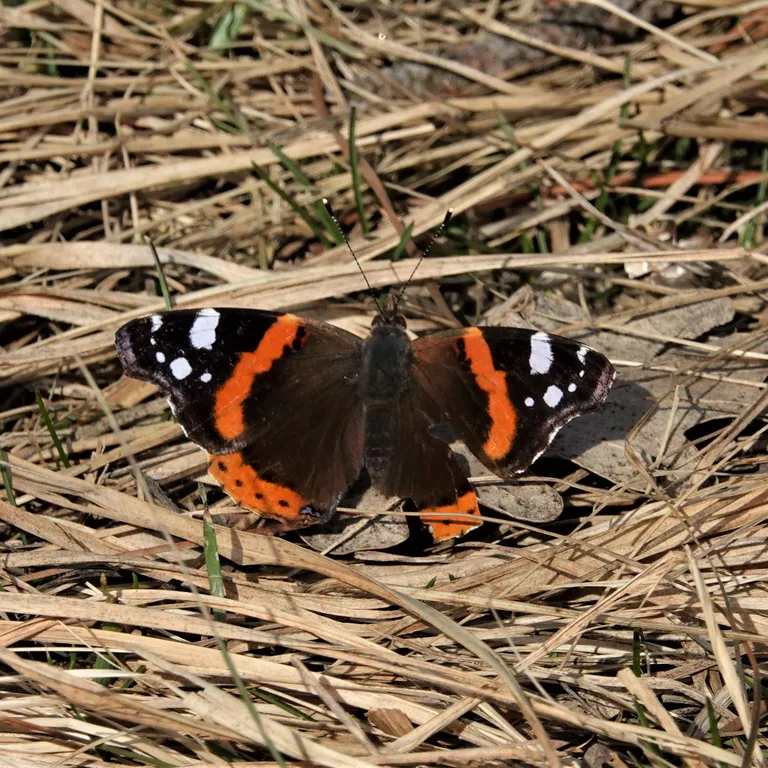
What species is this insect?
Vanessa atalanta
